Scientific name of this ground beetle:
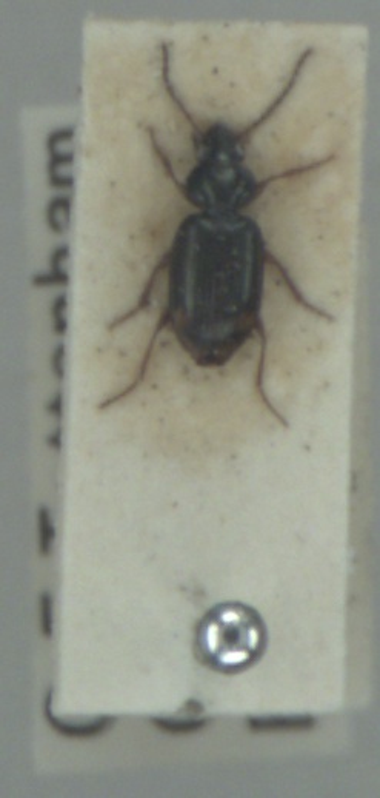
Ocys quinquestriatus
